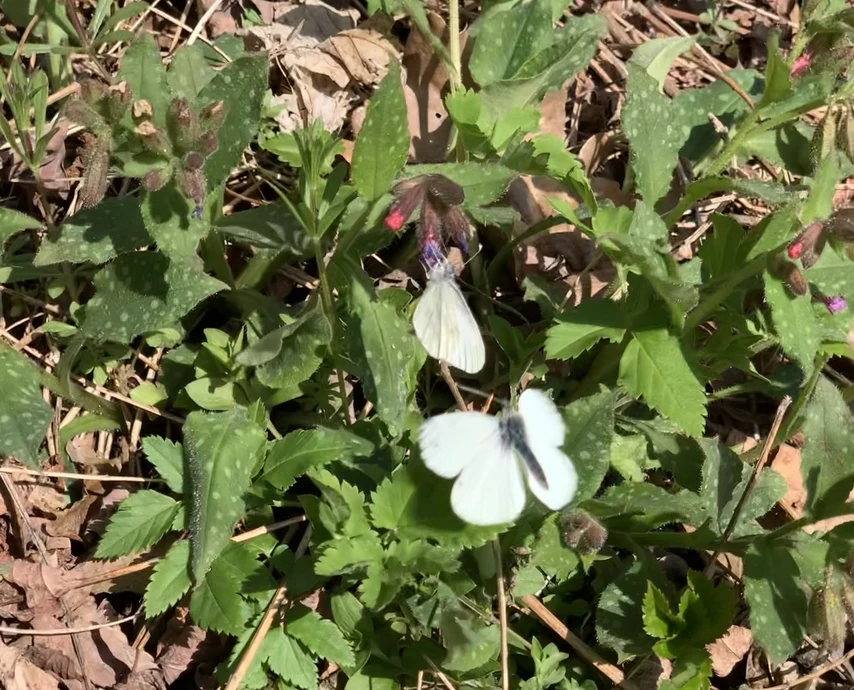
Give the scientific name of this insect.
Leptidea sinapis/juvernica
